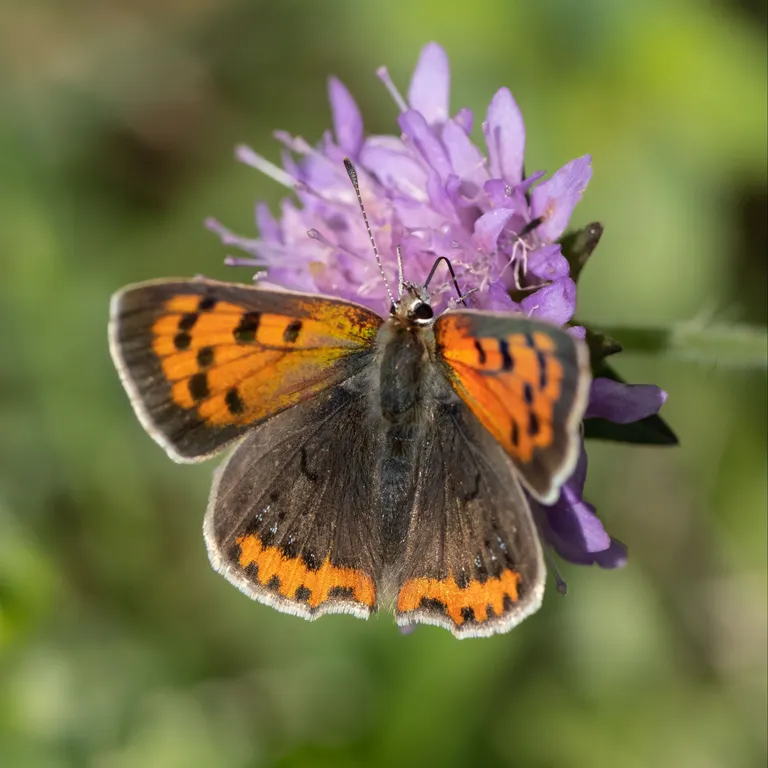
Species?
Lycaena phlaeas
